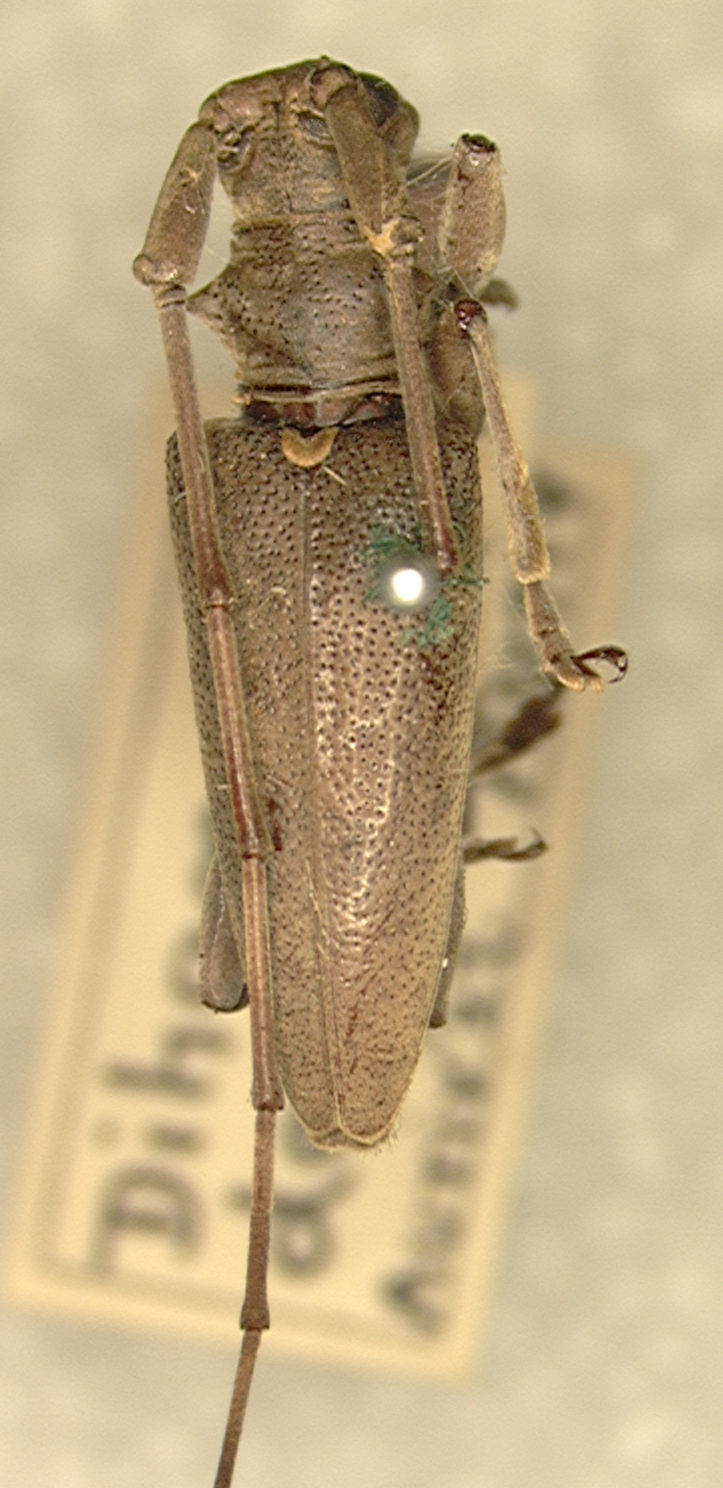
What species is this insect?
Dihammus dentifer
